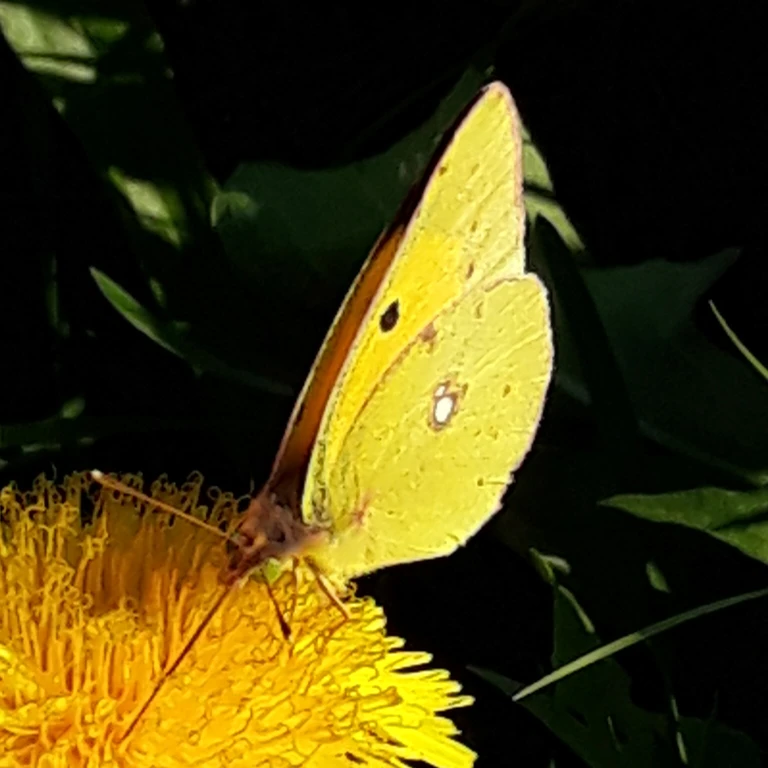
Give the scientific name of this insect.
Colias croceus
